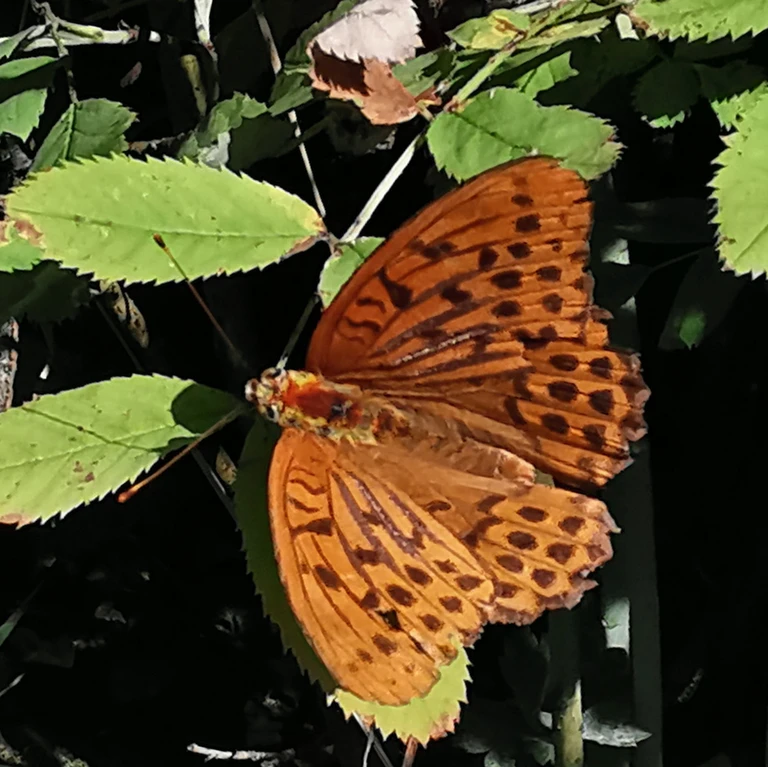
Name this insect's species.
Argynnis paphia
